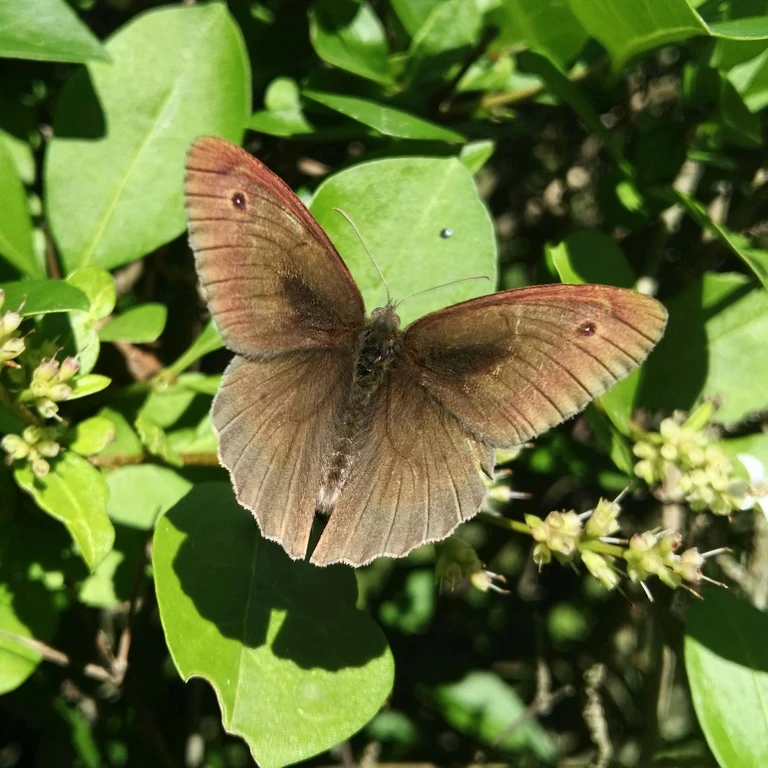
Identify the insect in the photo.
Maniola jurtina
